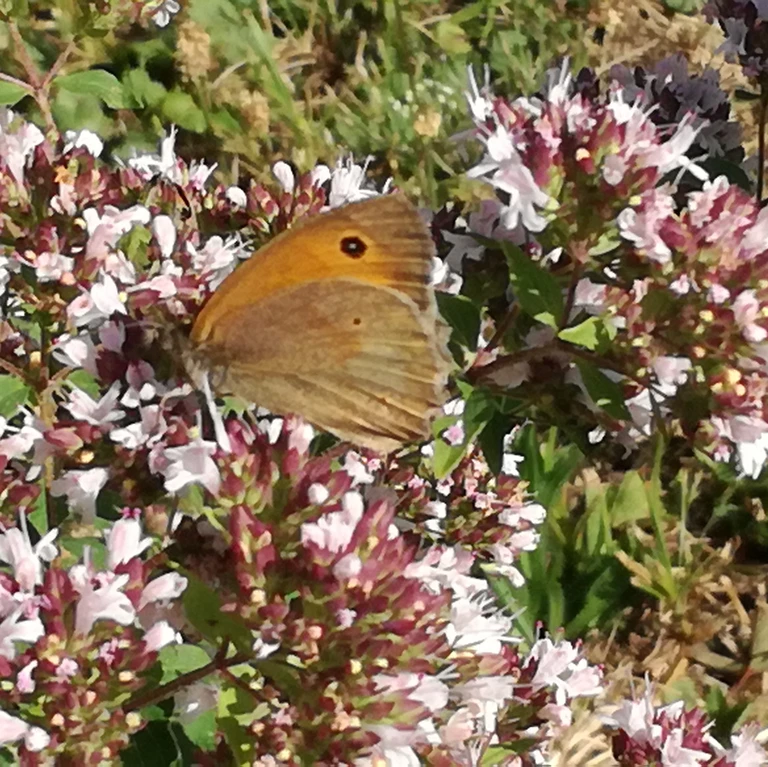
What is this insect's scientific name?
Maniola jurtina
